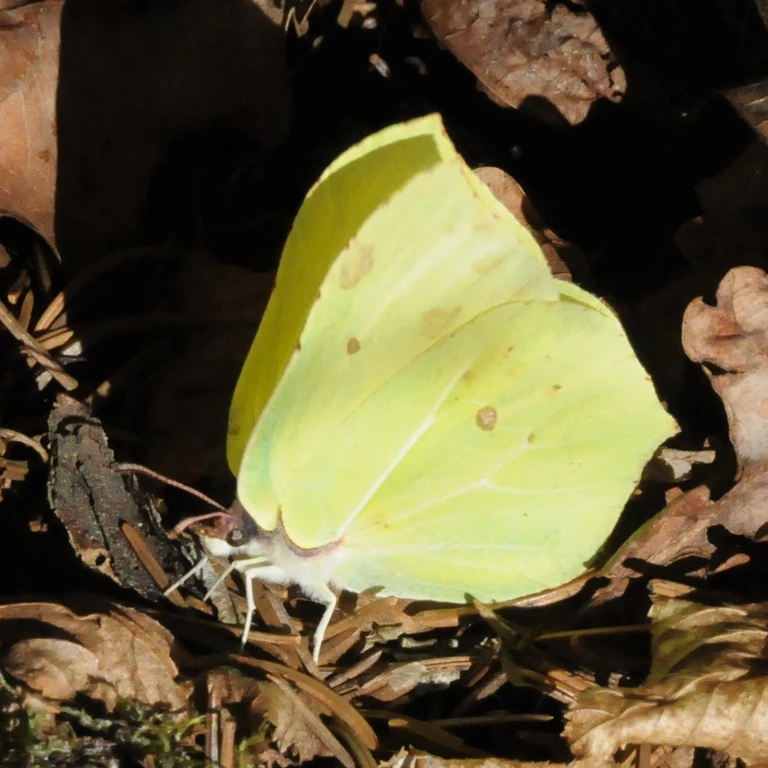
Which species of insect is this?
Gonepteryx rhamni
